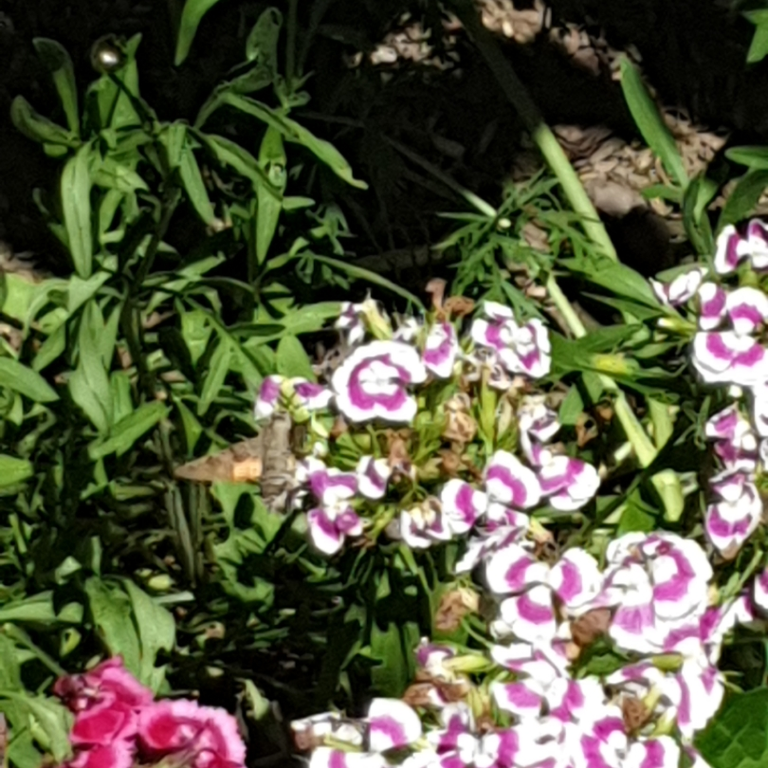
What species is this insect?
Macroglossum stellatarum
